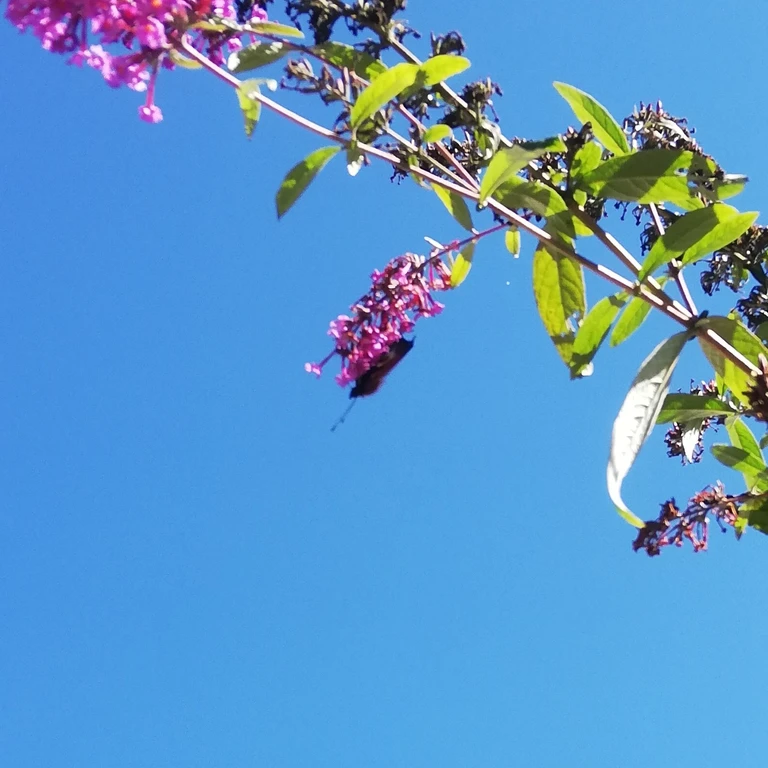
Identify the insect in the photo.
Aglais io
